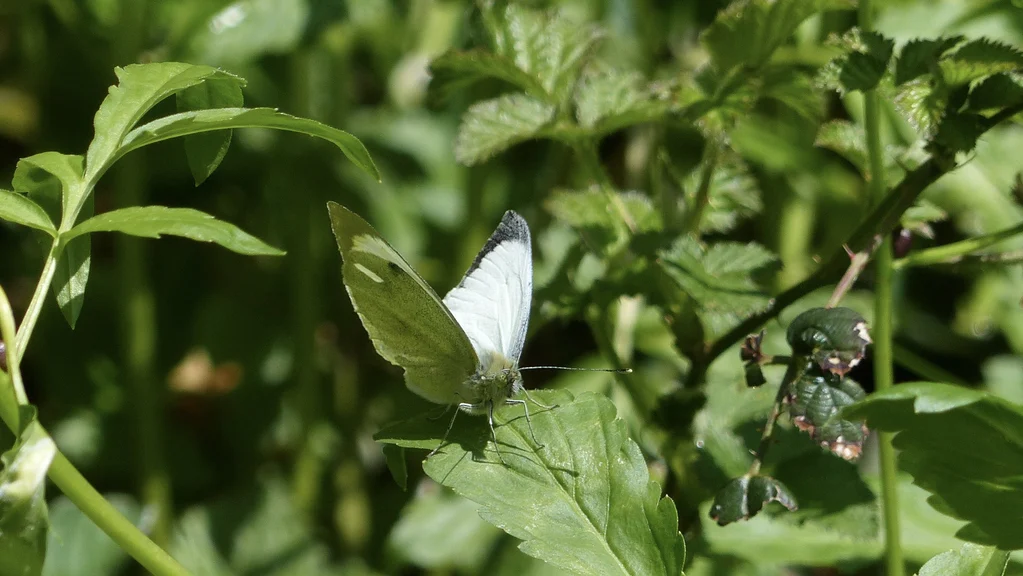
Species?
Pieris brassicae
